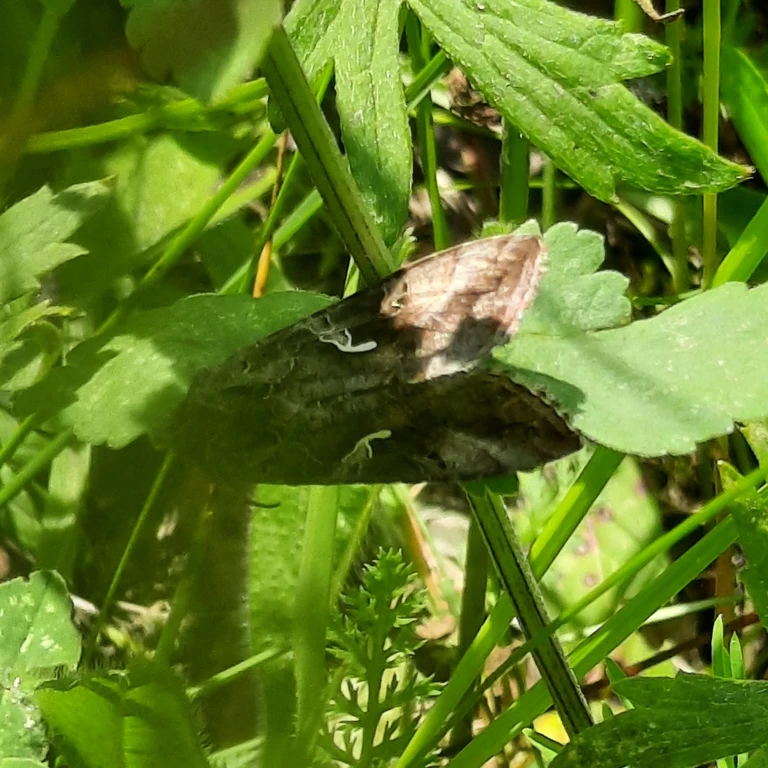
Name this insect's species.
Autographa gamma
